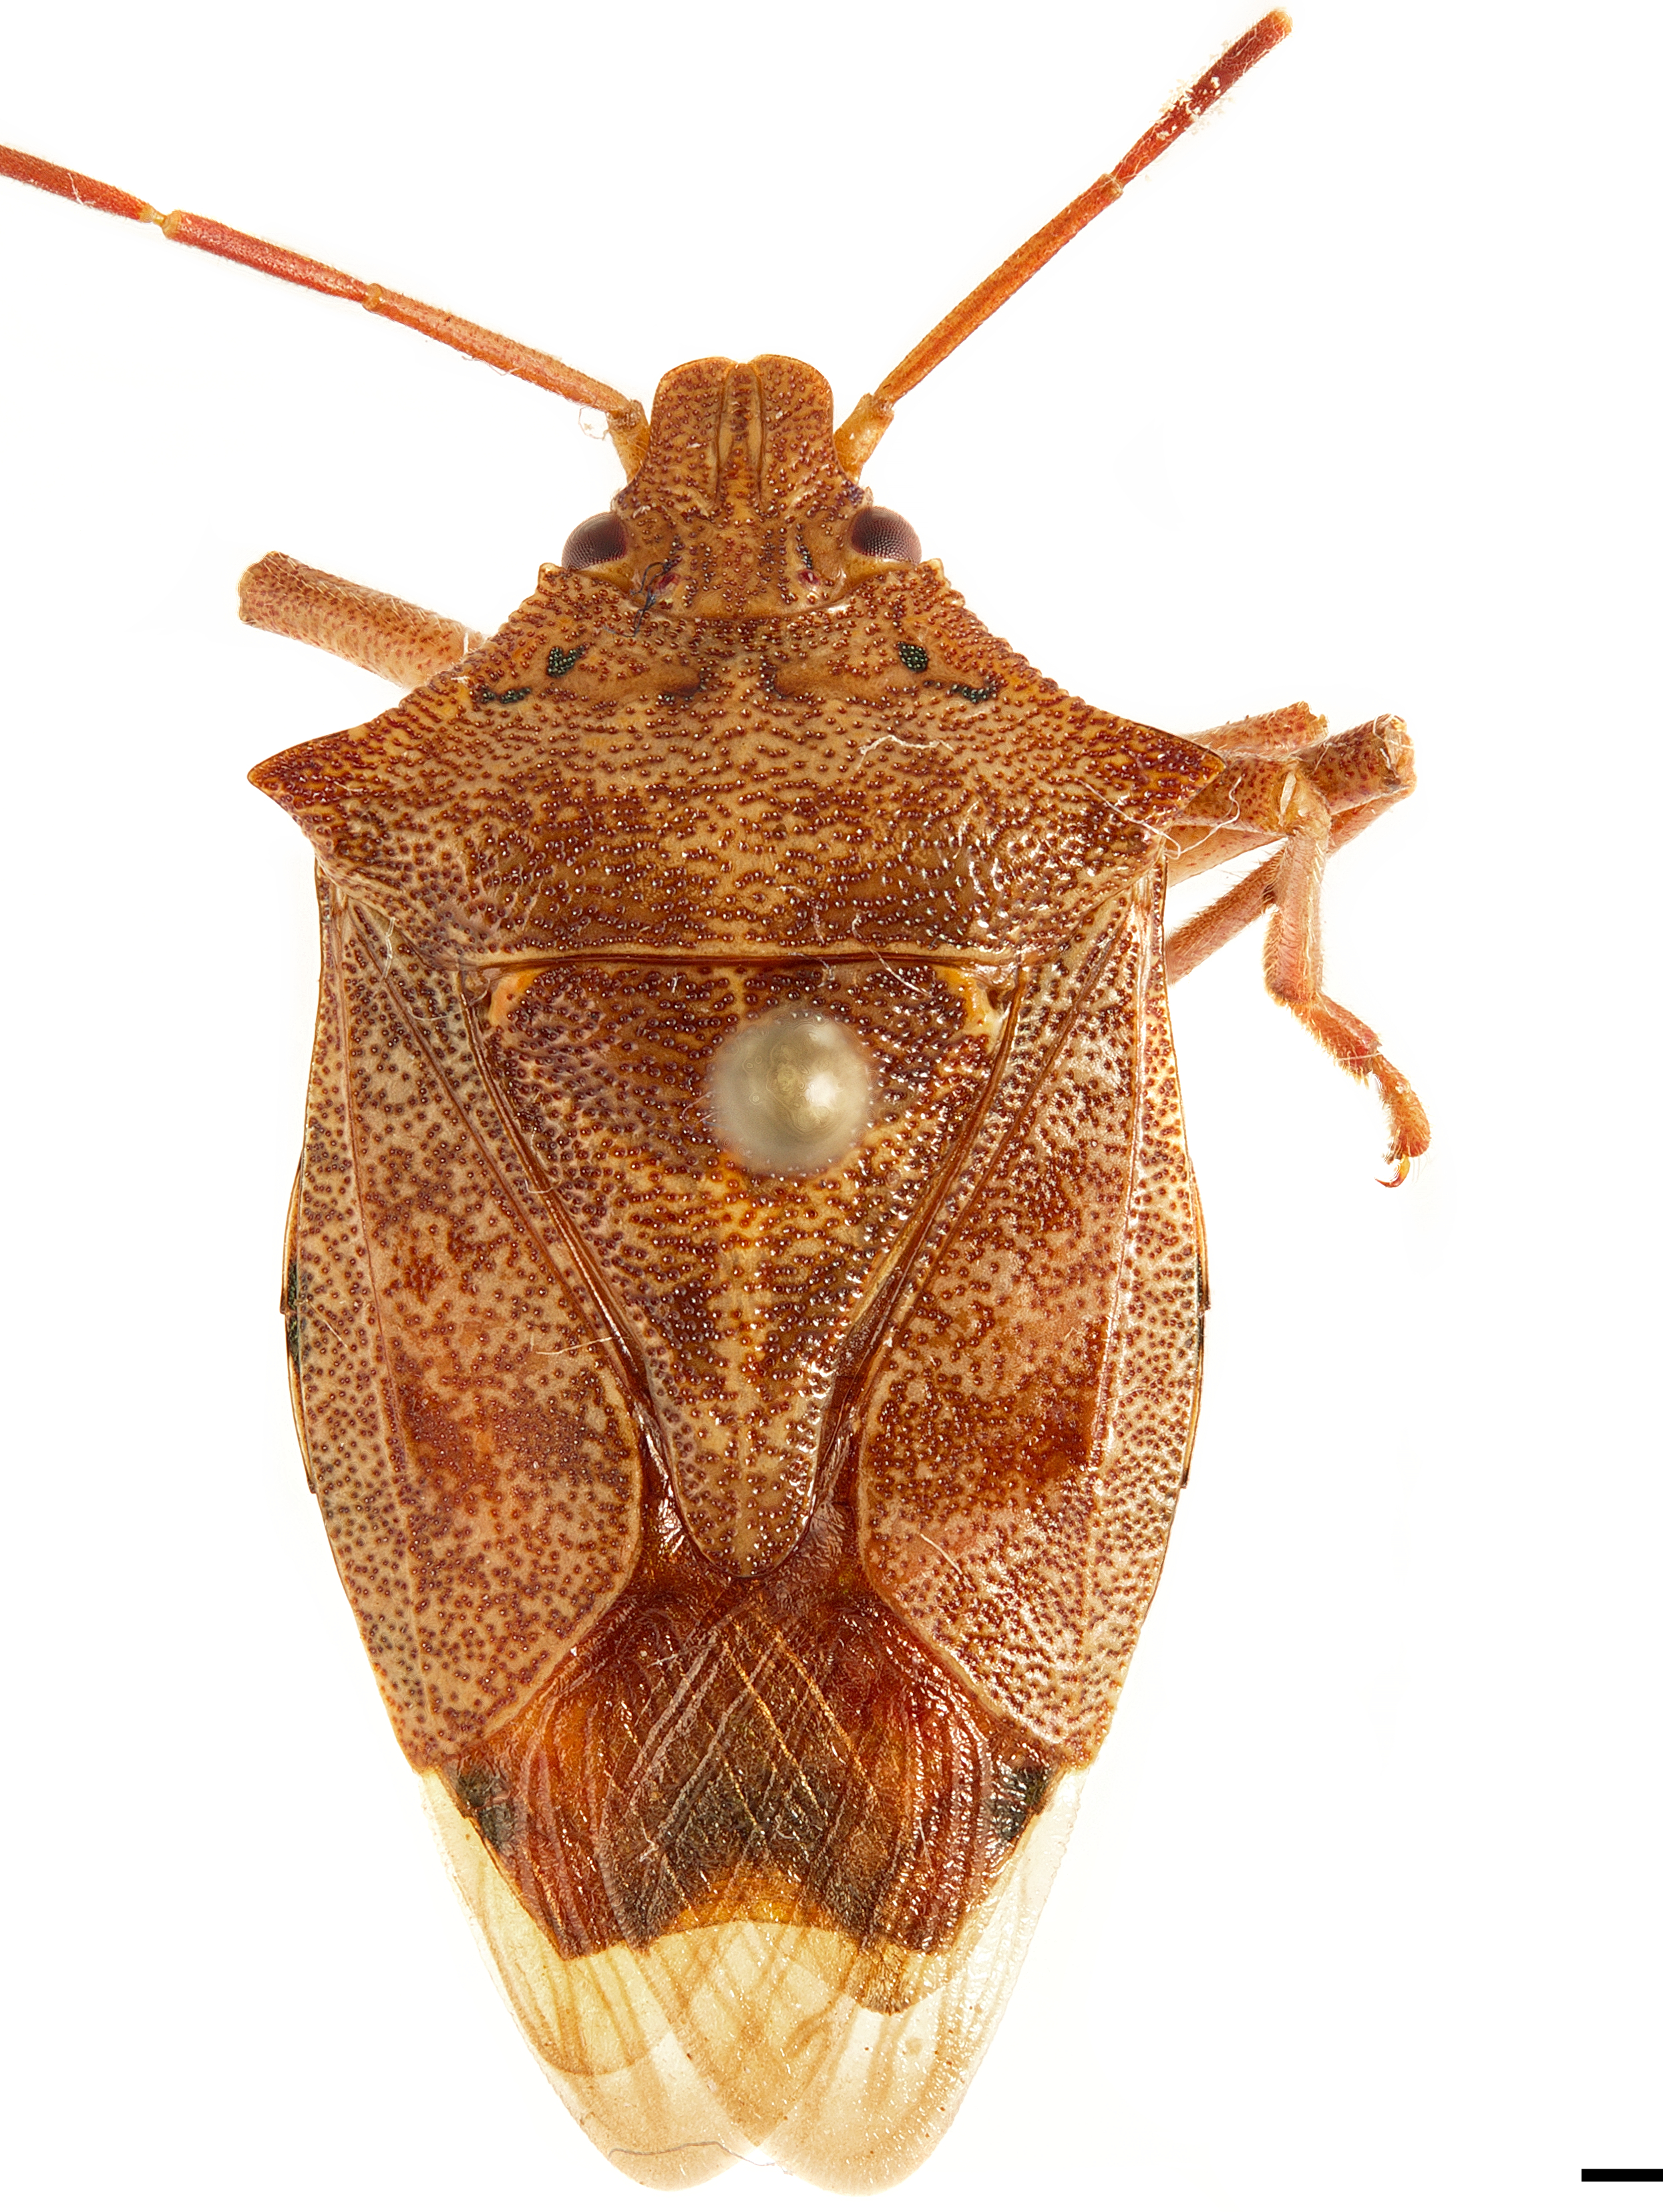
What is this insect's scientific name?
Apoecilus cynicus
